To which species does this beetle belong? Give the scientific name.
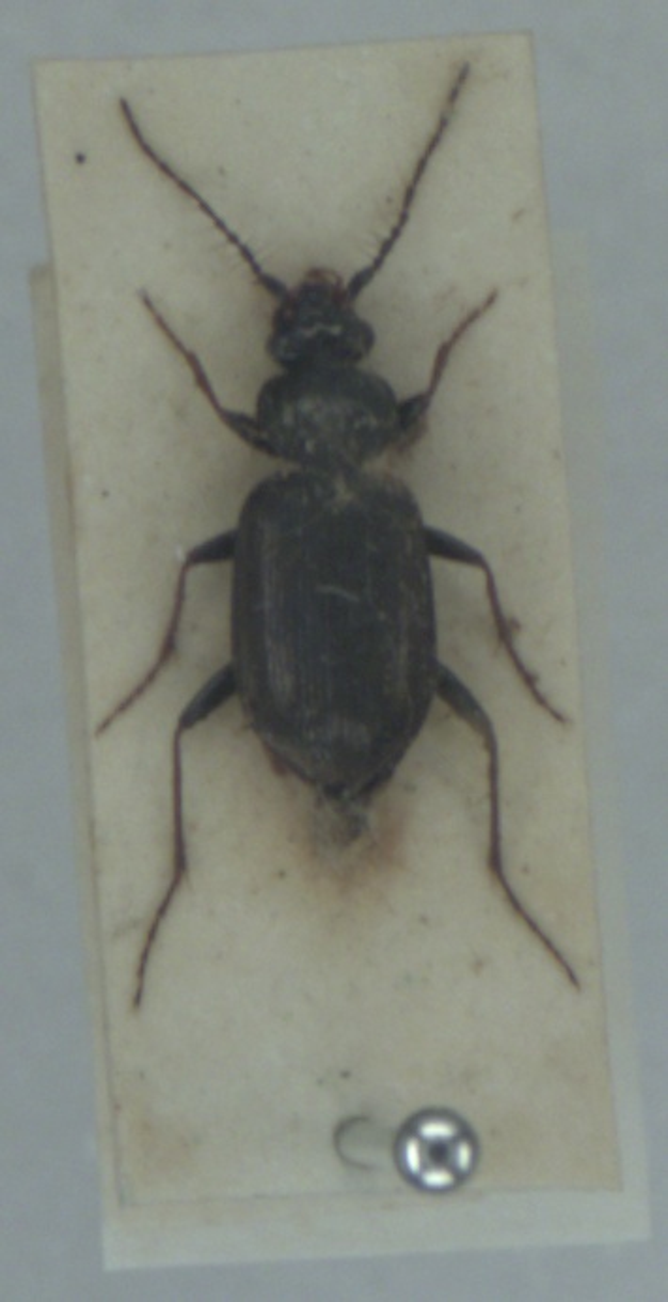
Loricera pilicornis
